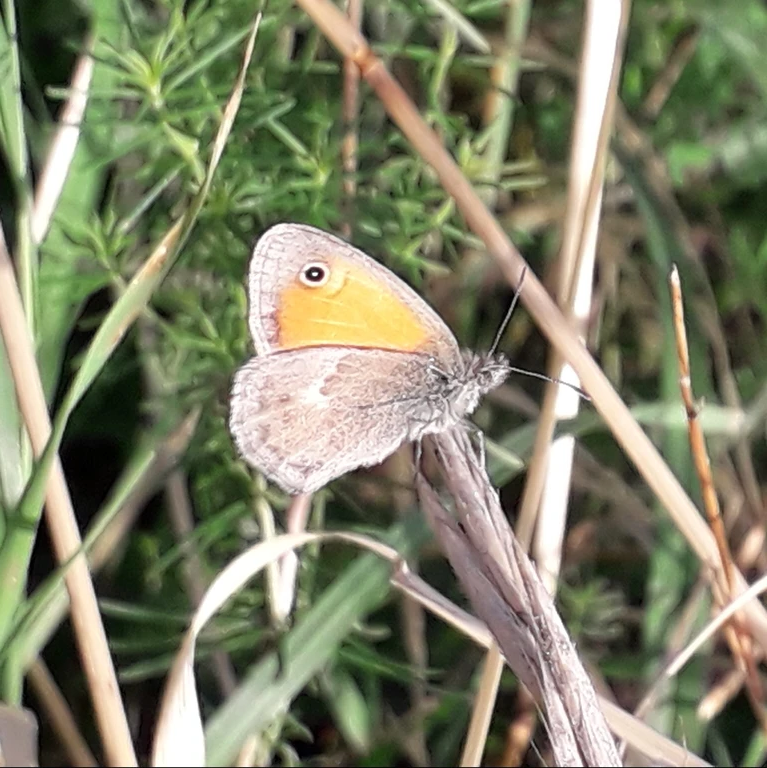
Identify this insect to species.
Coenonympha pamphilus
